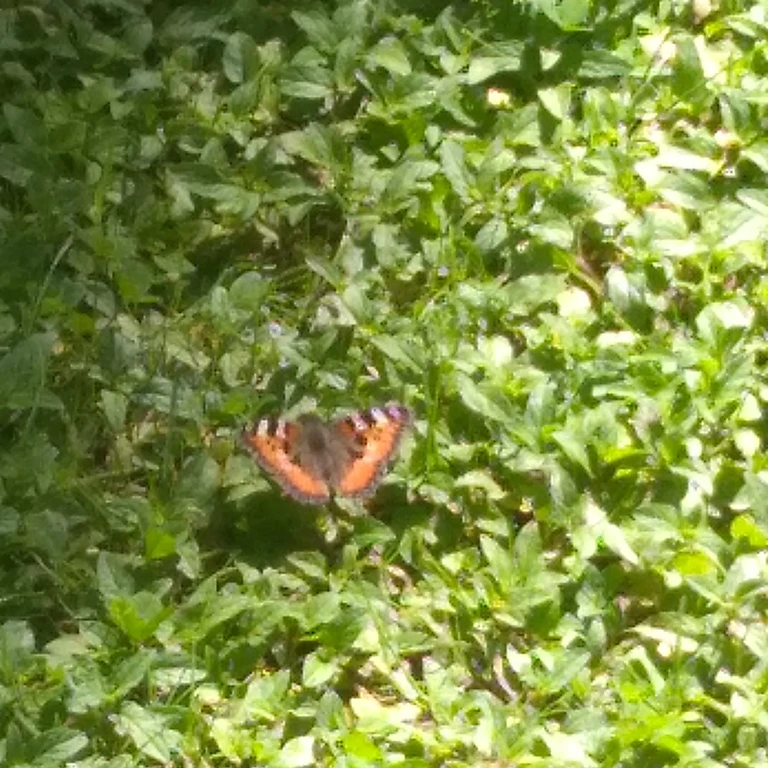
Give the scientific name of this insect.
Aglais urticae
